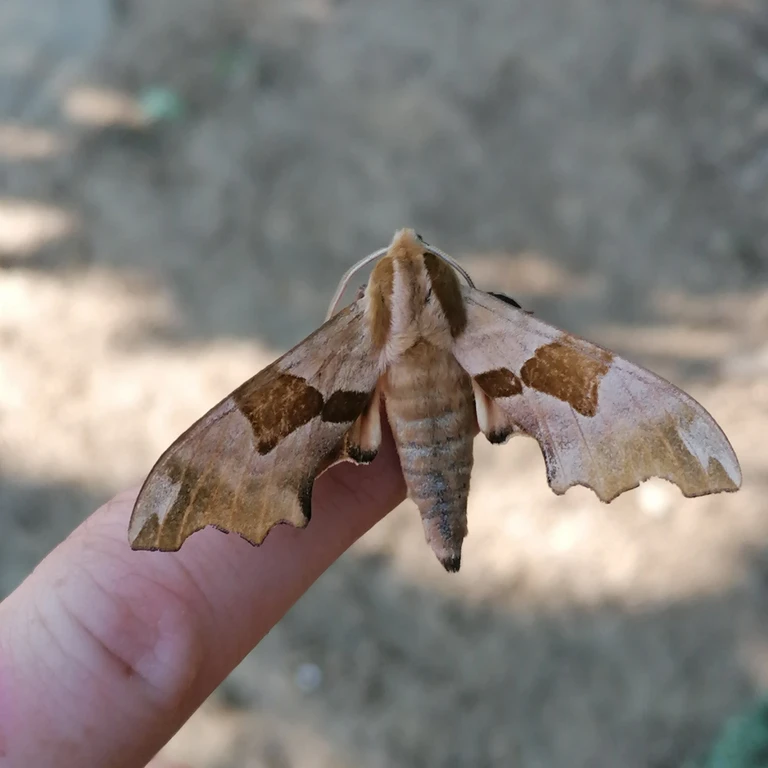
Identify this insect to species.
Mimas tiliae
